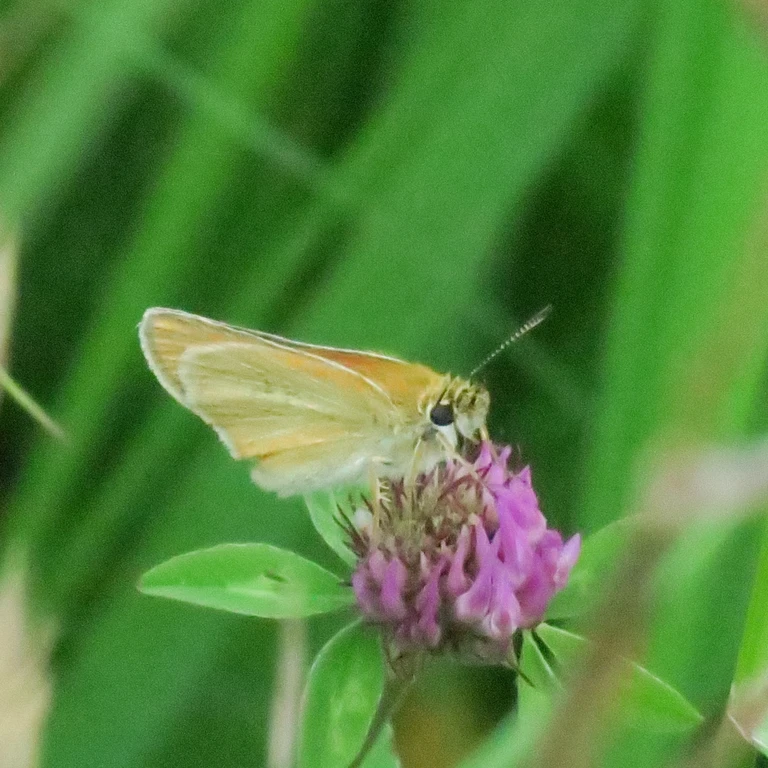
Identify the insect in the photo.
Thymelicus lineola
